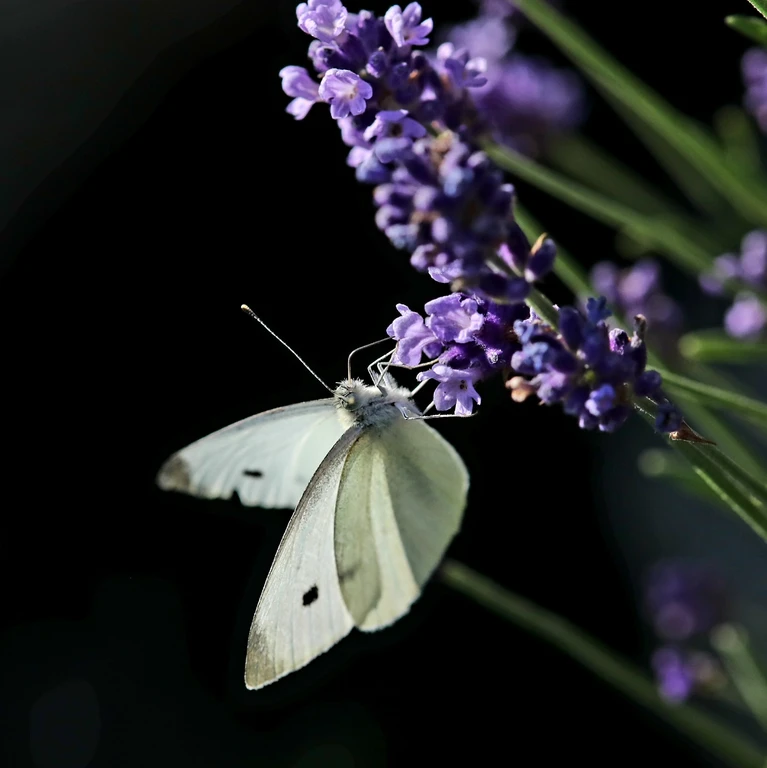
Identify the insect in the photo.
Pieris rapae
